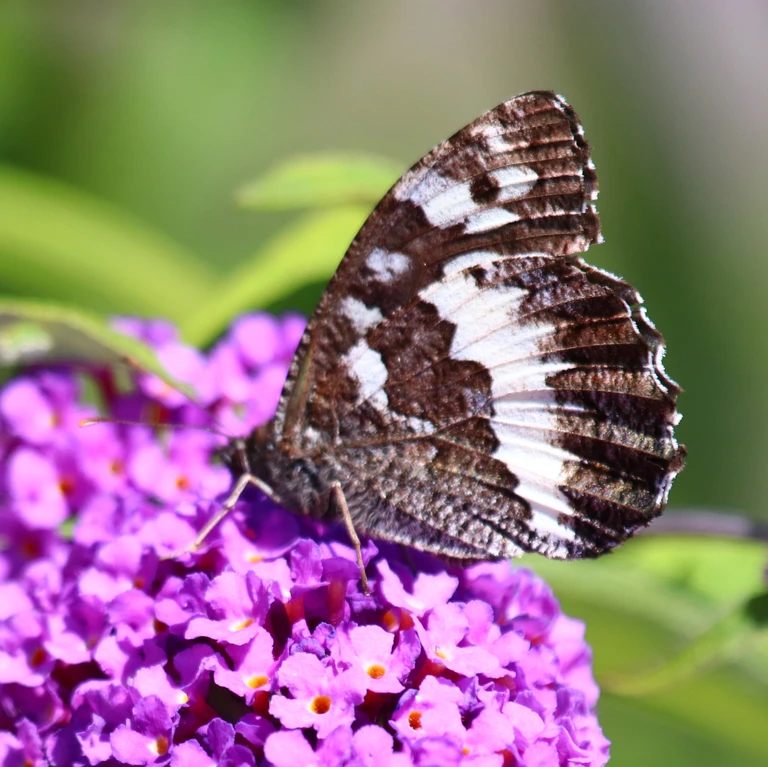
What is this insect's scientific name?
Brintesia circe
